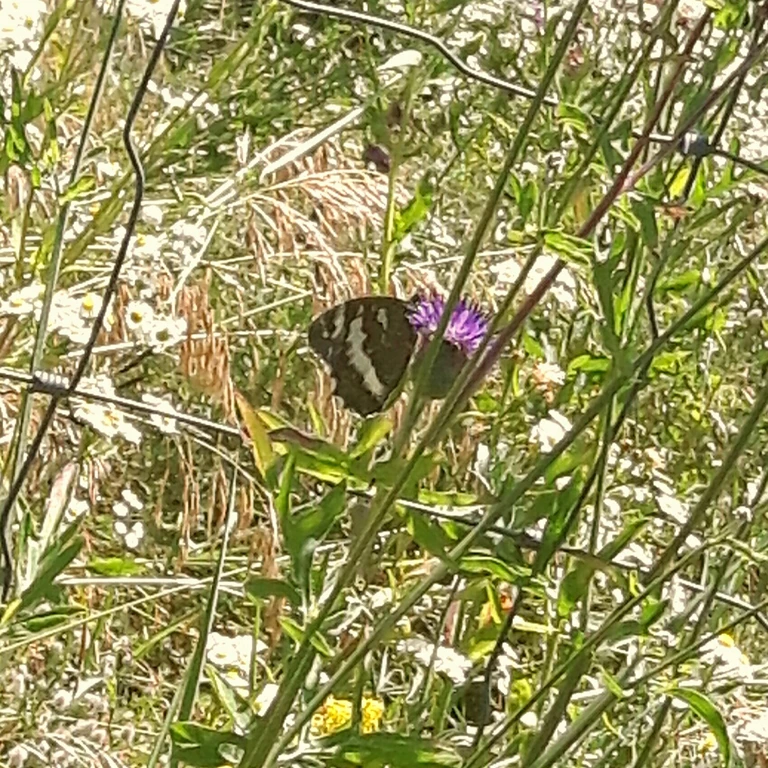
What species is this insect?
Brintesia circe
